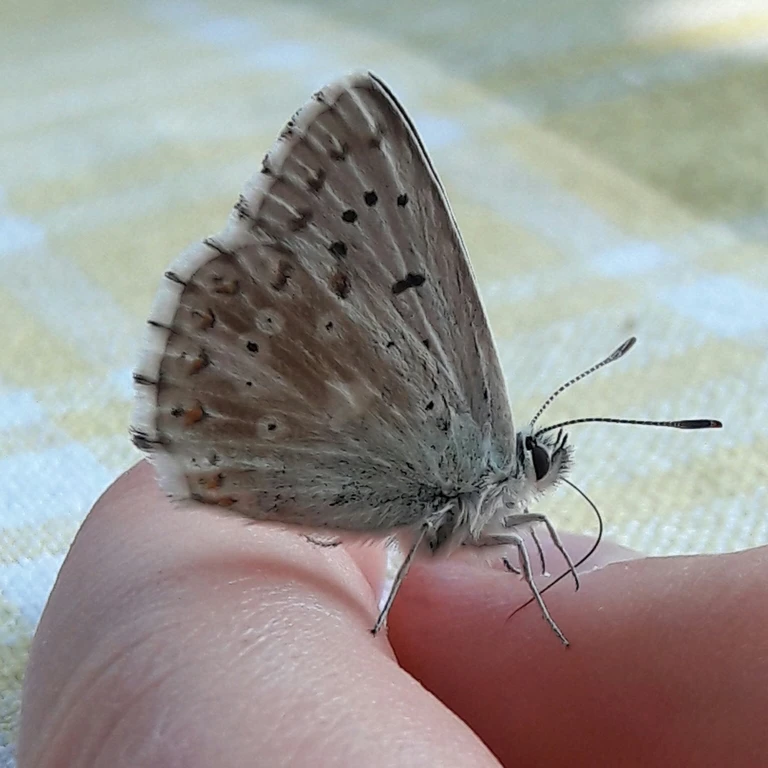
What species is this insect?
Lysandra coridon
